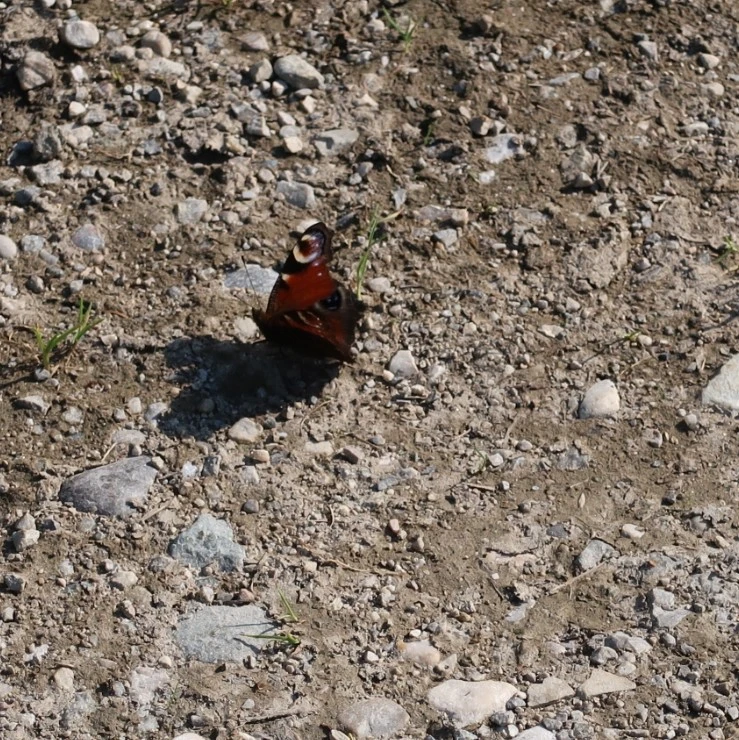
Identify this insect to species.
Aglais io
